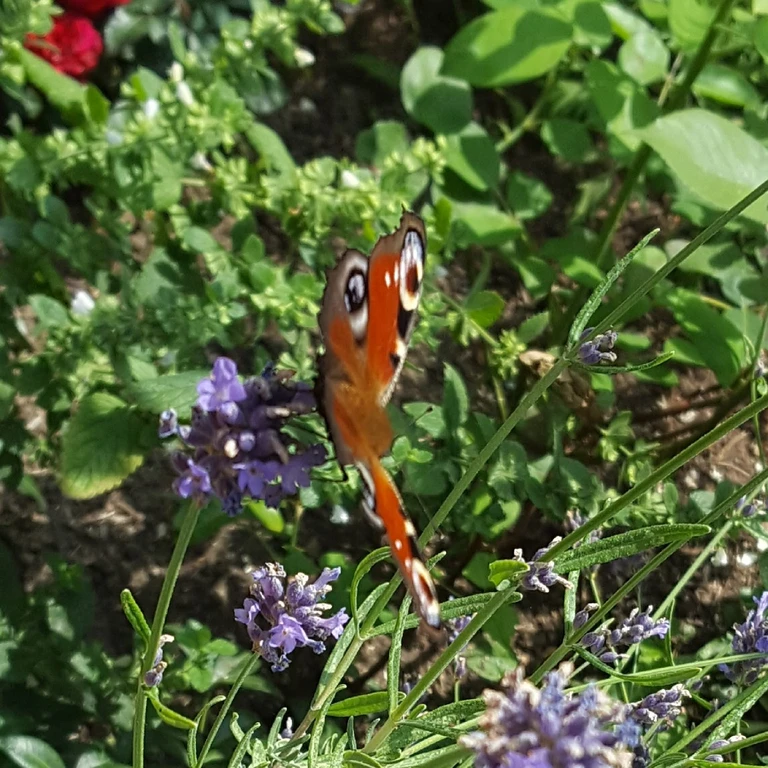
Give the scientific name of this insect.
Aglais io
